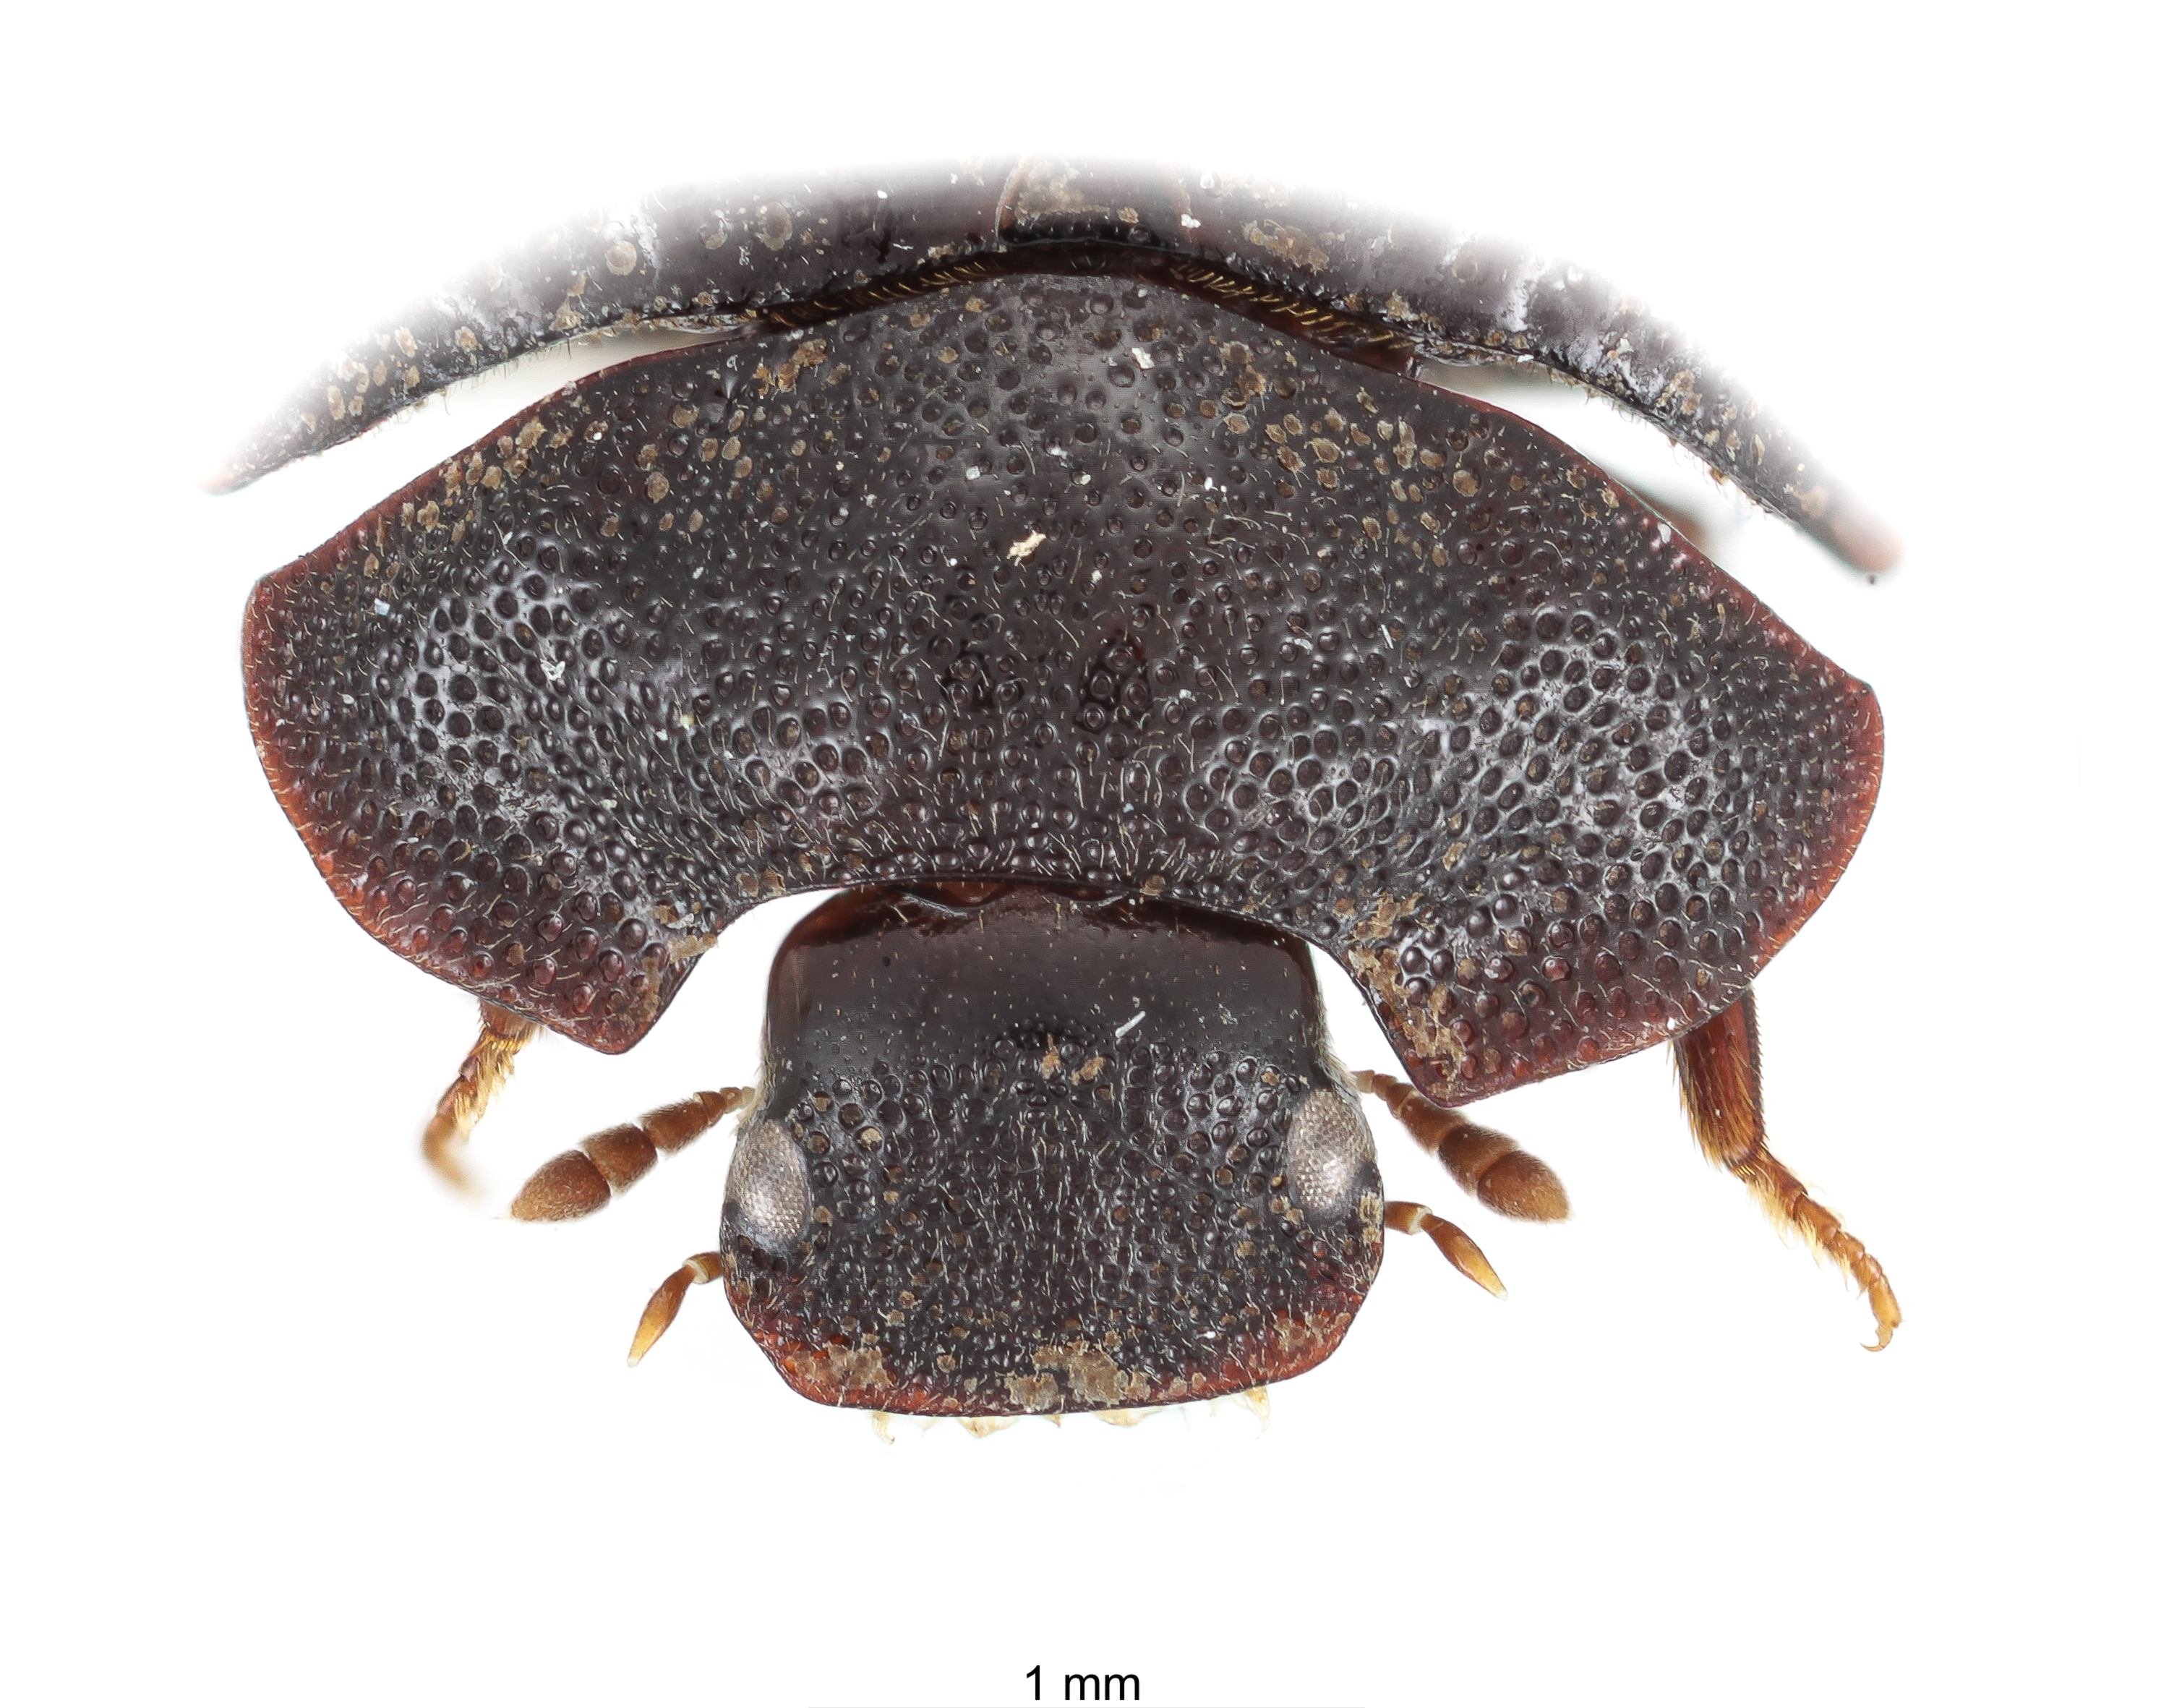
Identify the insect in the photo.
Kruia chrysopelma
